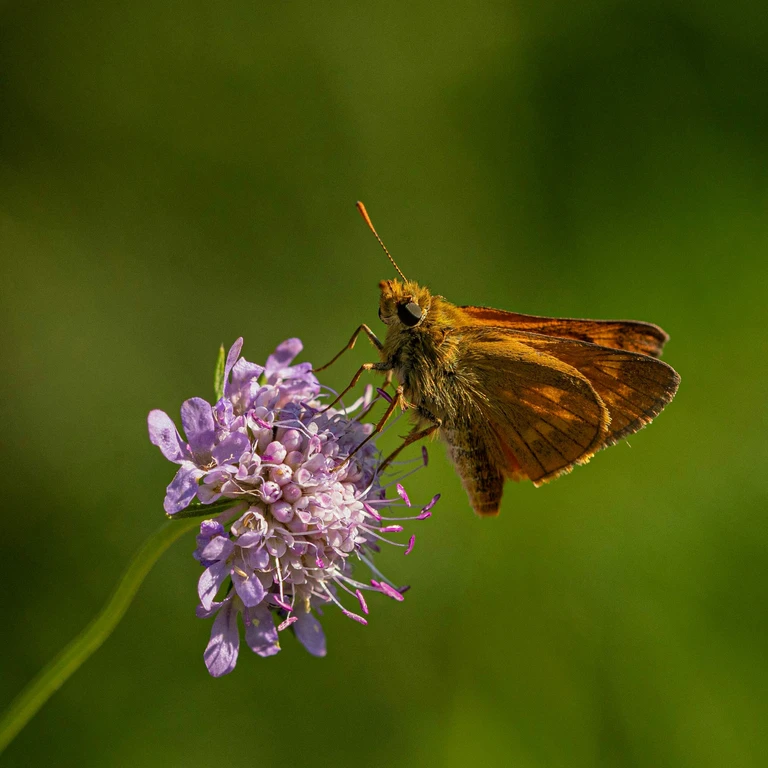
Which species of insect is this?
Ochlodes sylvanus (also Ochlodes venata)
